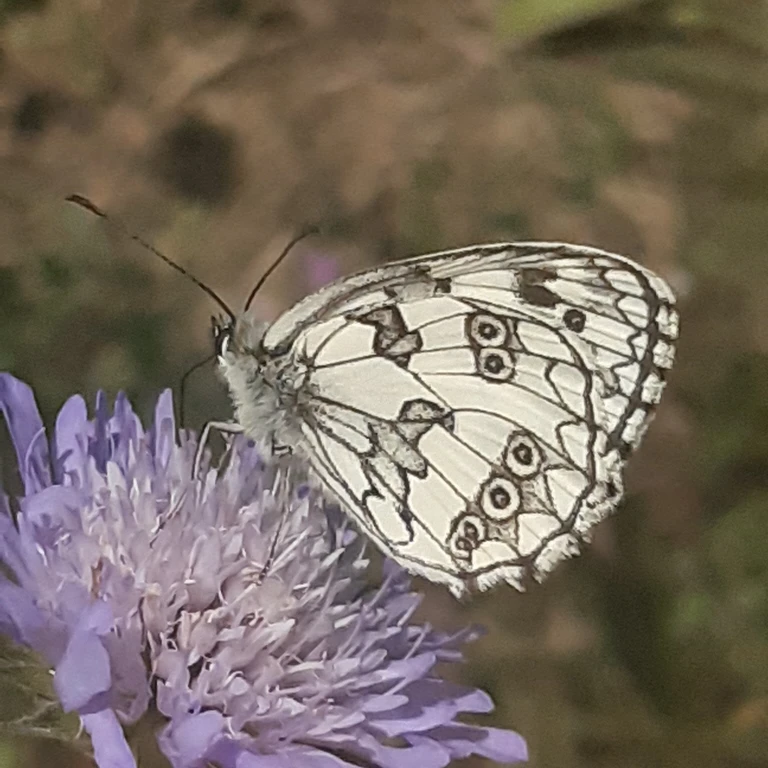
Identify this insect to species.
Melanargia galathea
